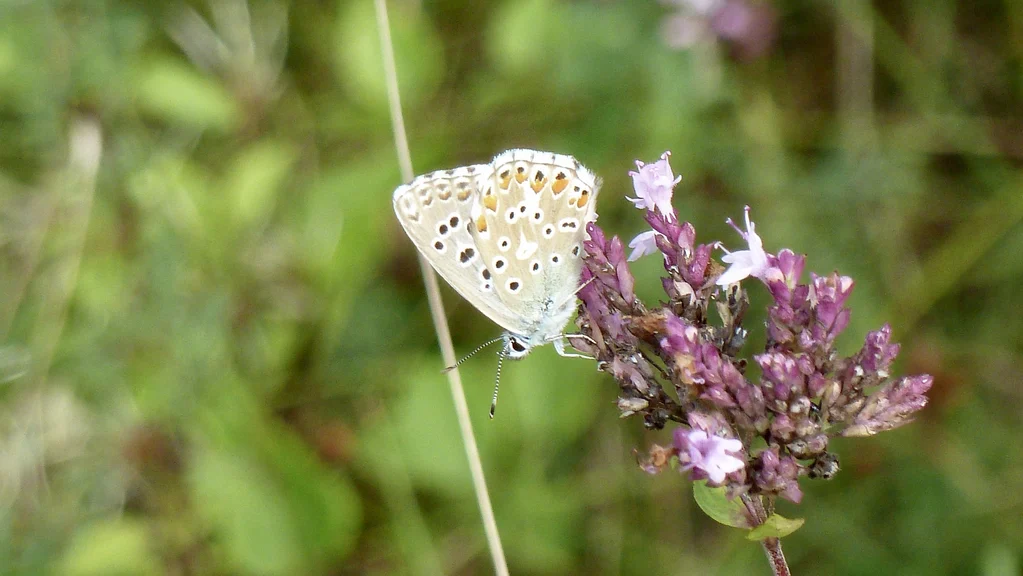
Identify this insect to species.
Lysandra bellargus
